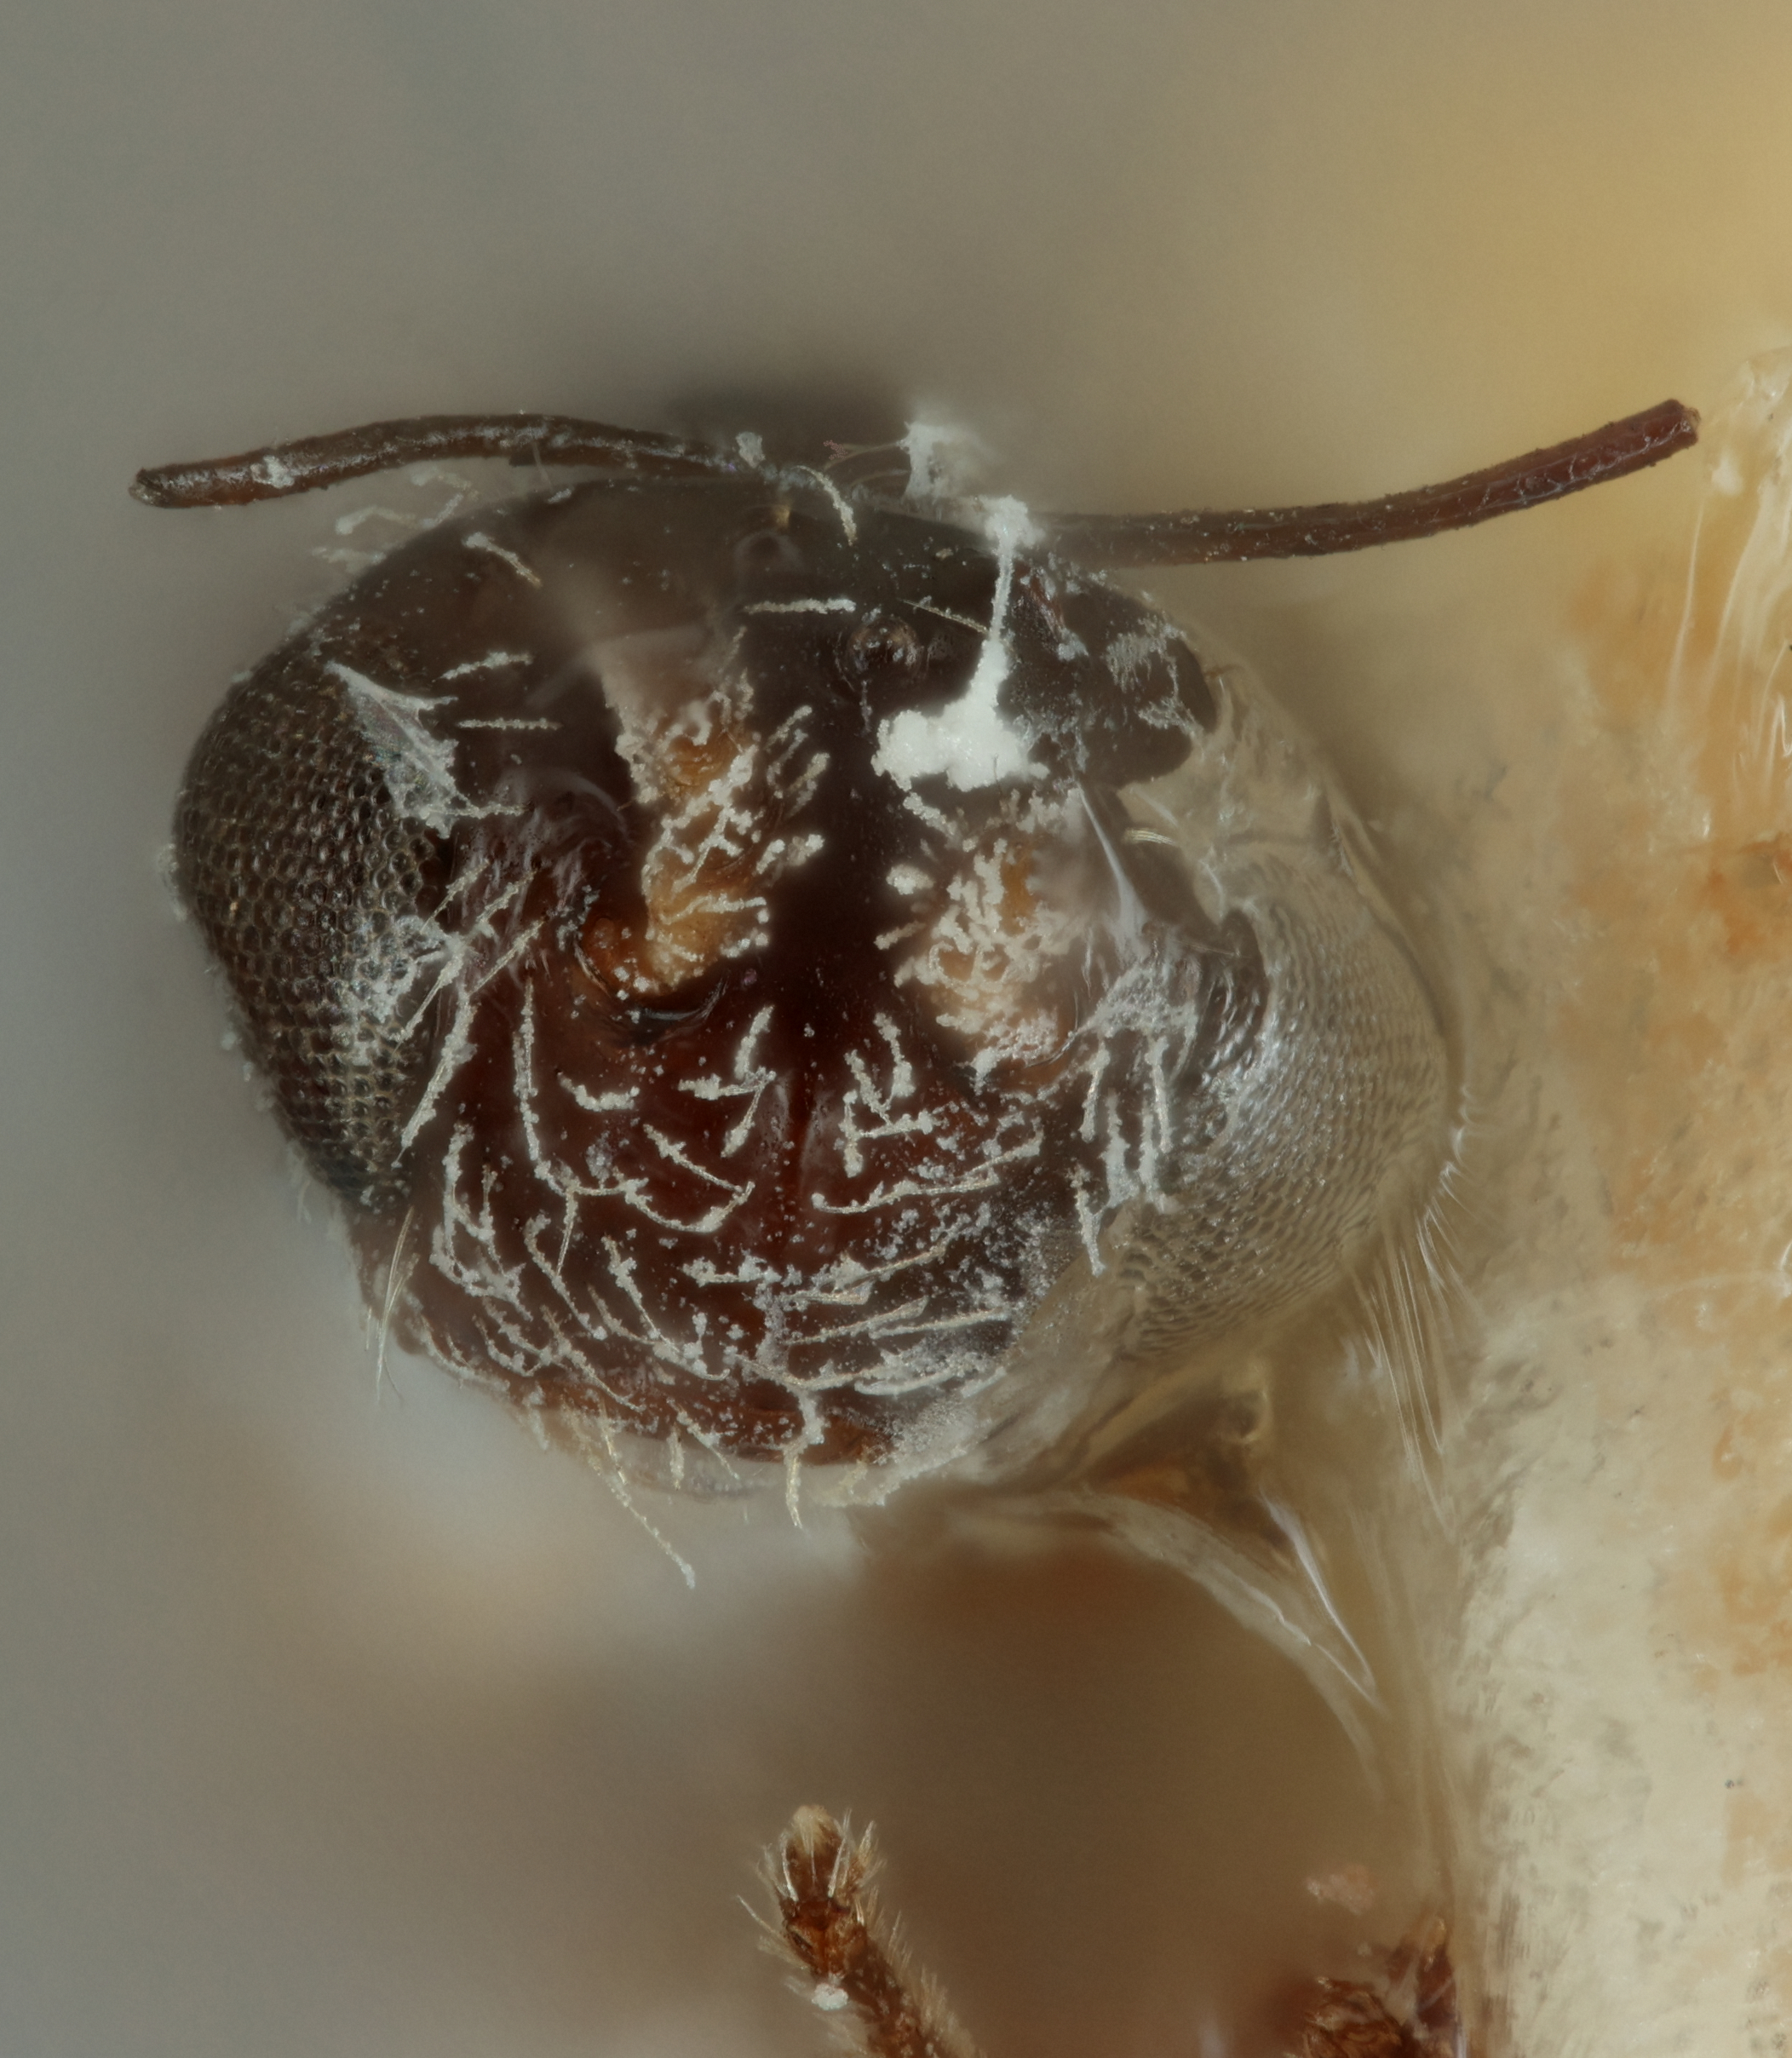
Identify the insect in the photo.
Opius flaveolaris
